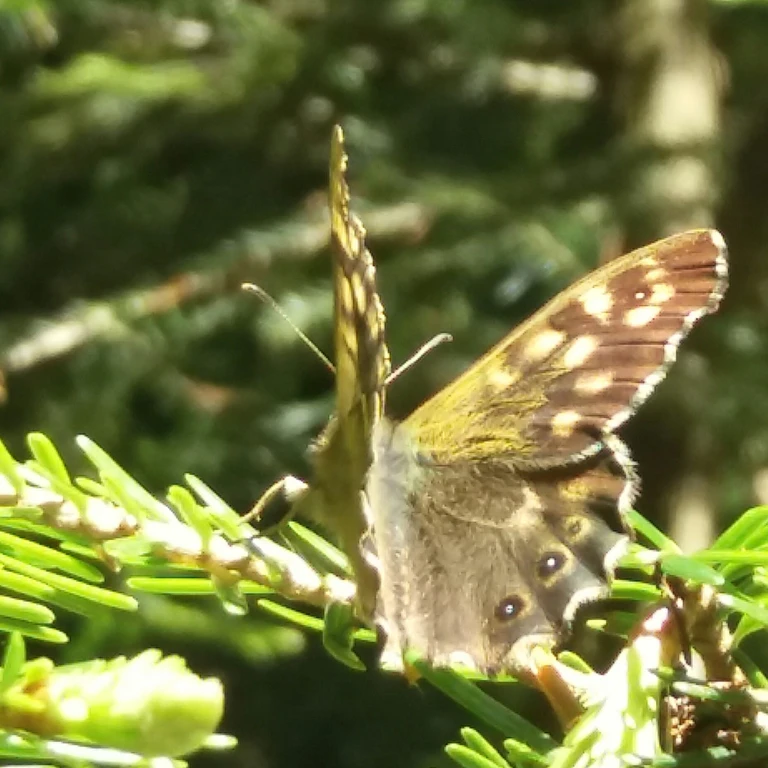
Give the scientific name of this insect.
Pararge aegeria
